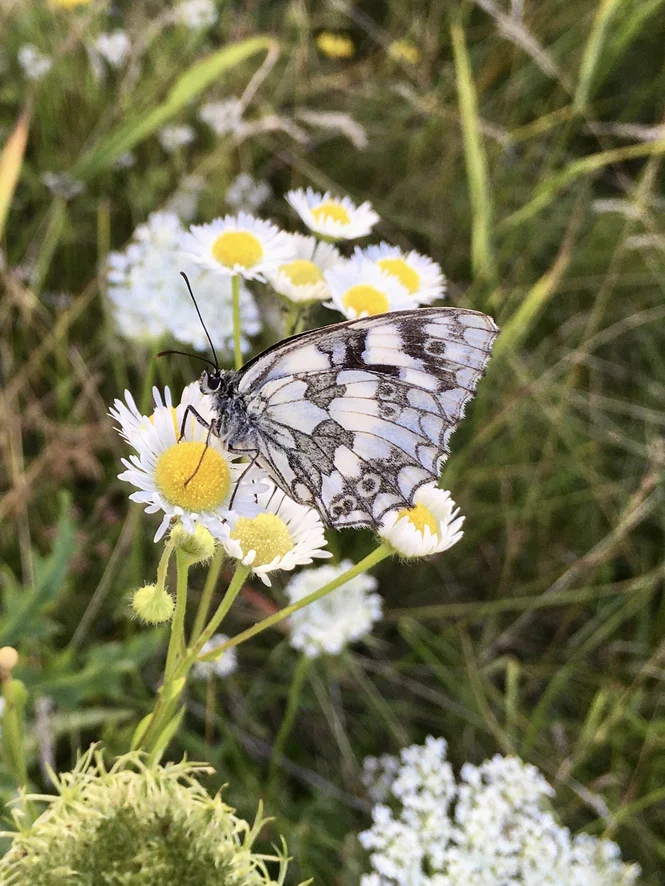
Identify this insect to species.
Melanargia galathea
